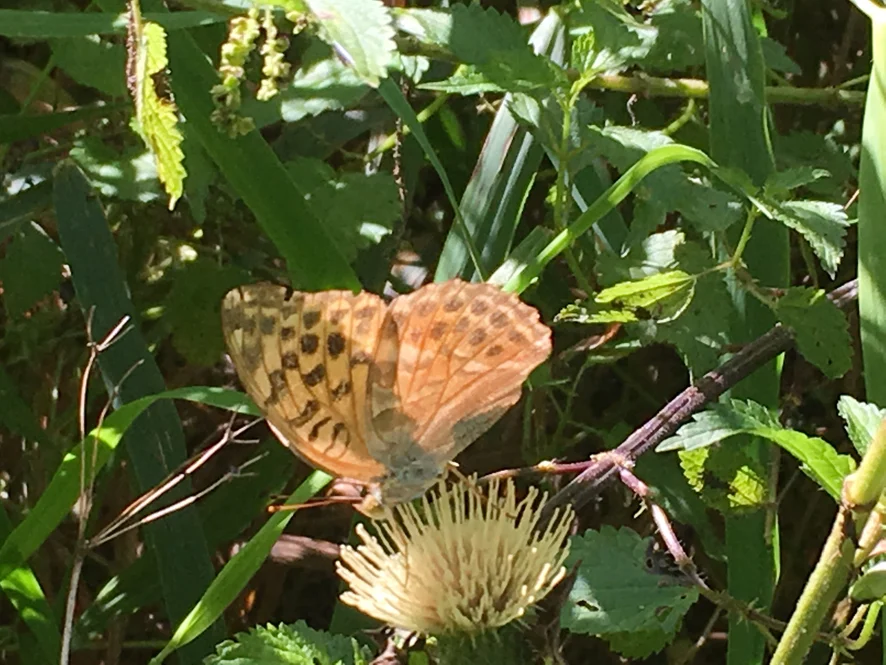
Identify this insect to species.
Argynnis paphia
